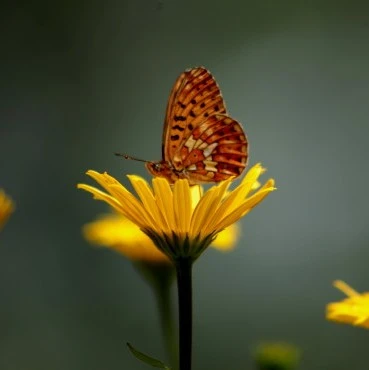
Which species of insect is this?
Boloria euphrosyne (also Clossiana euphrosyne)
